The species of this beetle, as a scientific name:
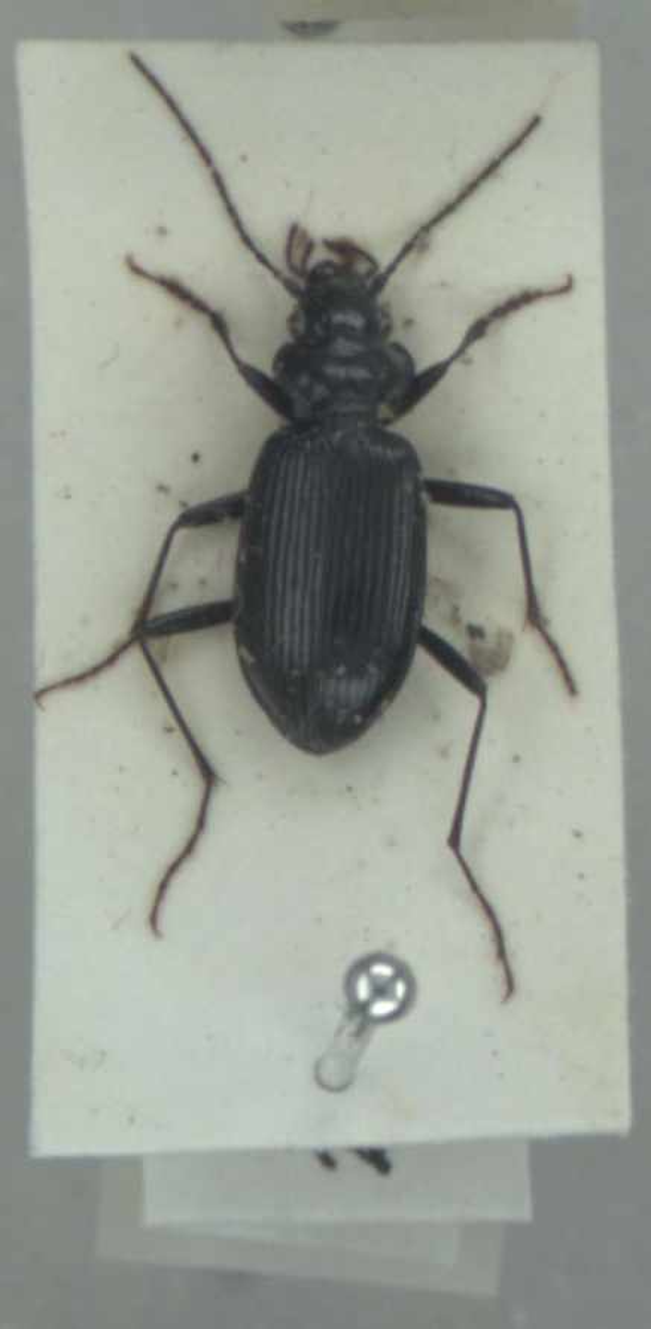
Nebria rufescens
